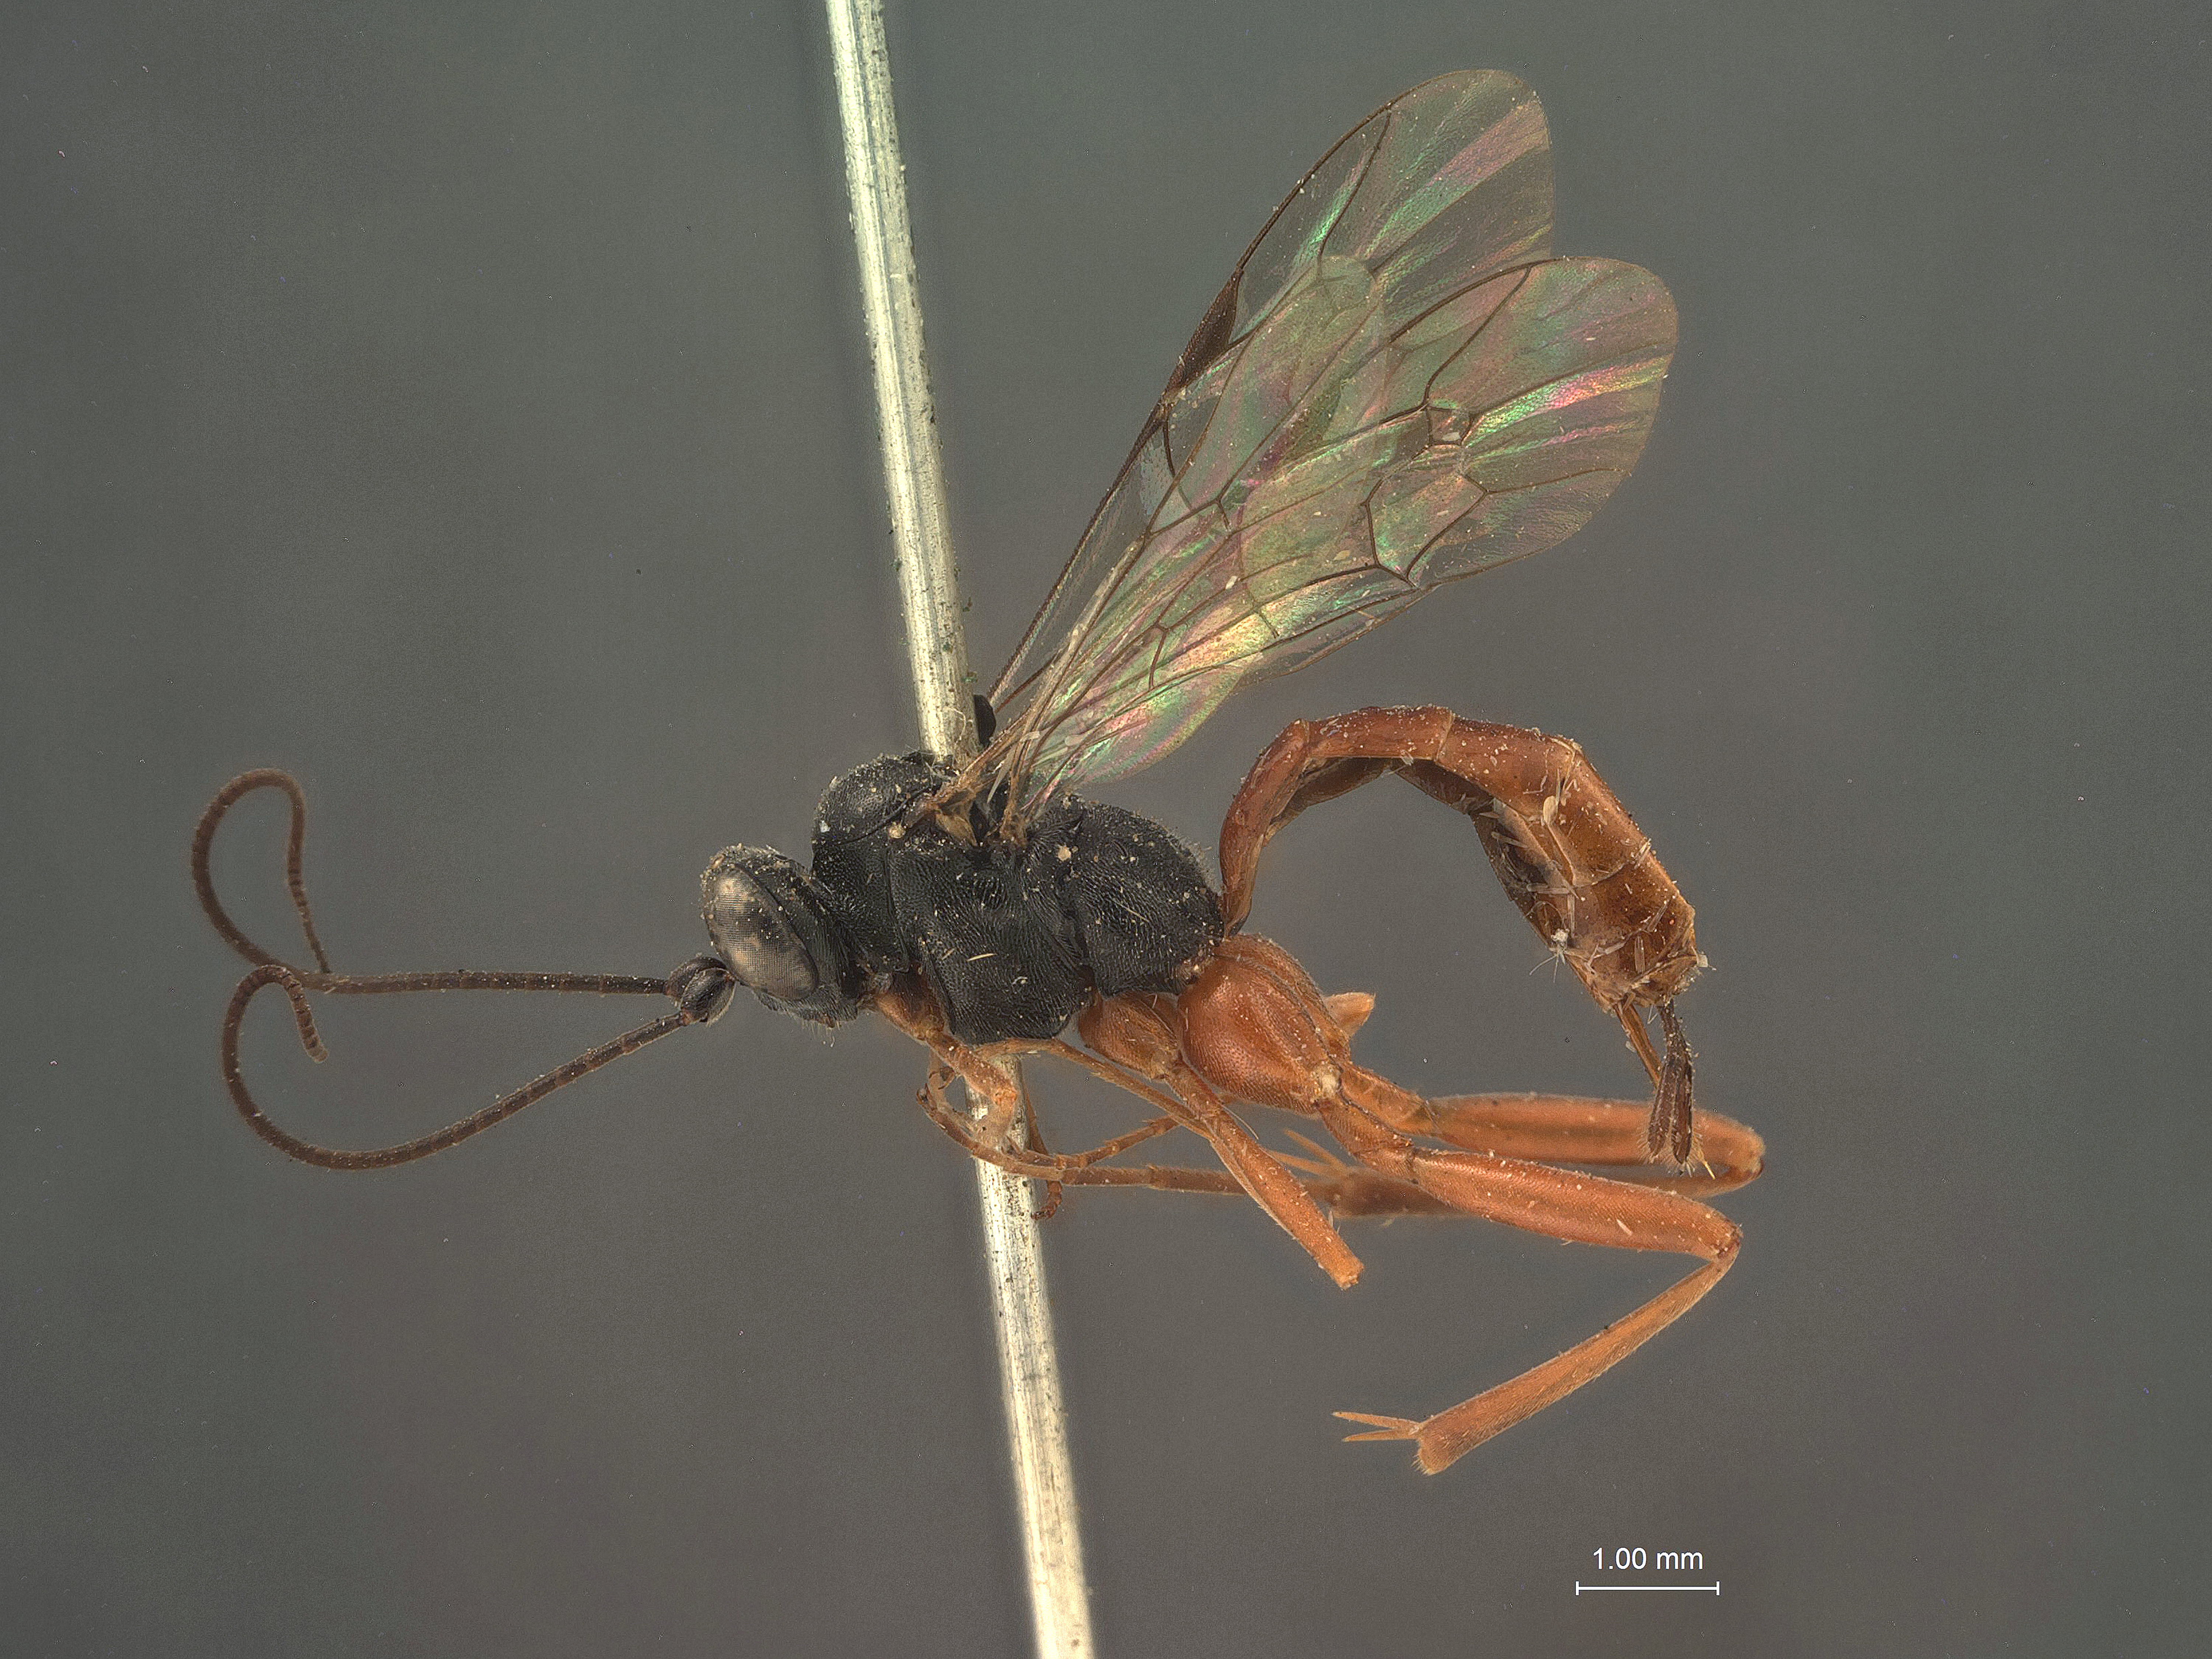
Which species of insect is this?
Exetastes ruficoxalis
